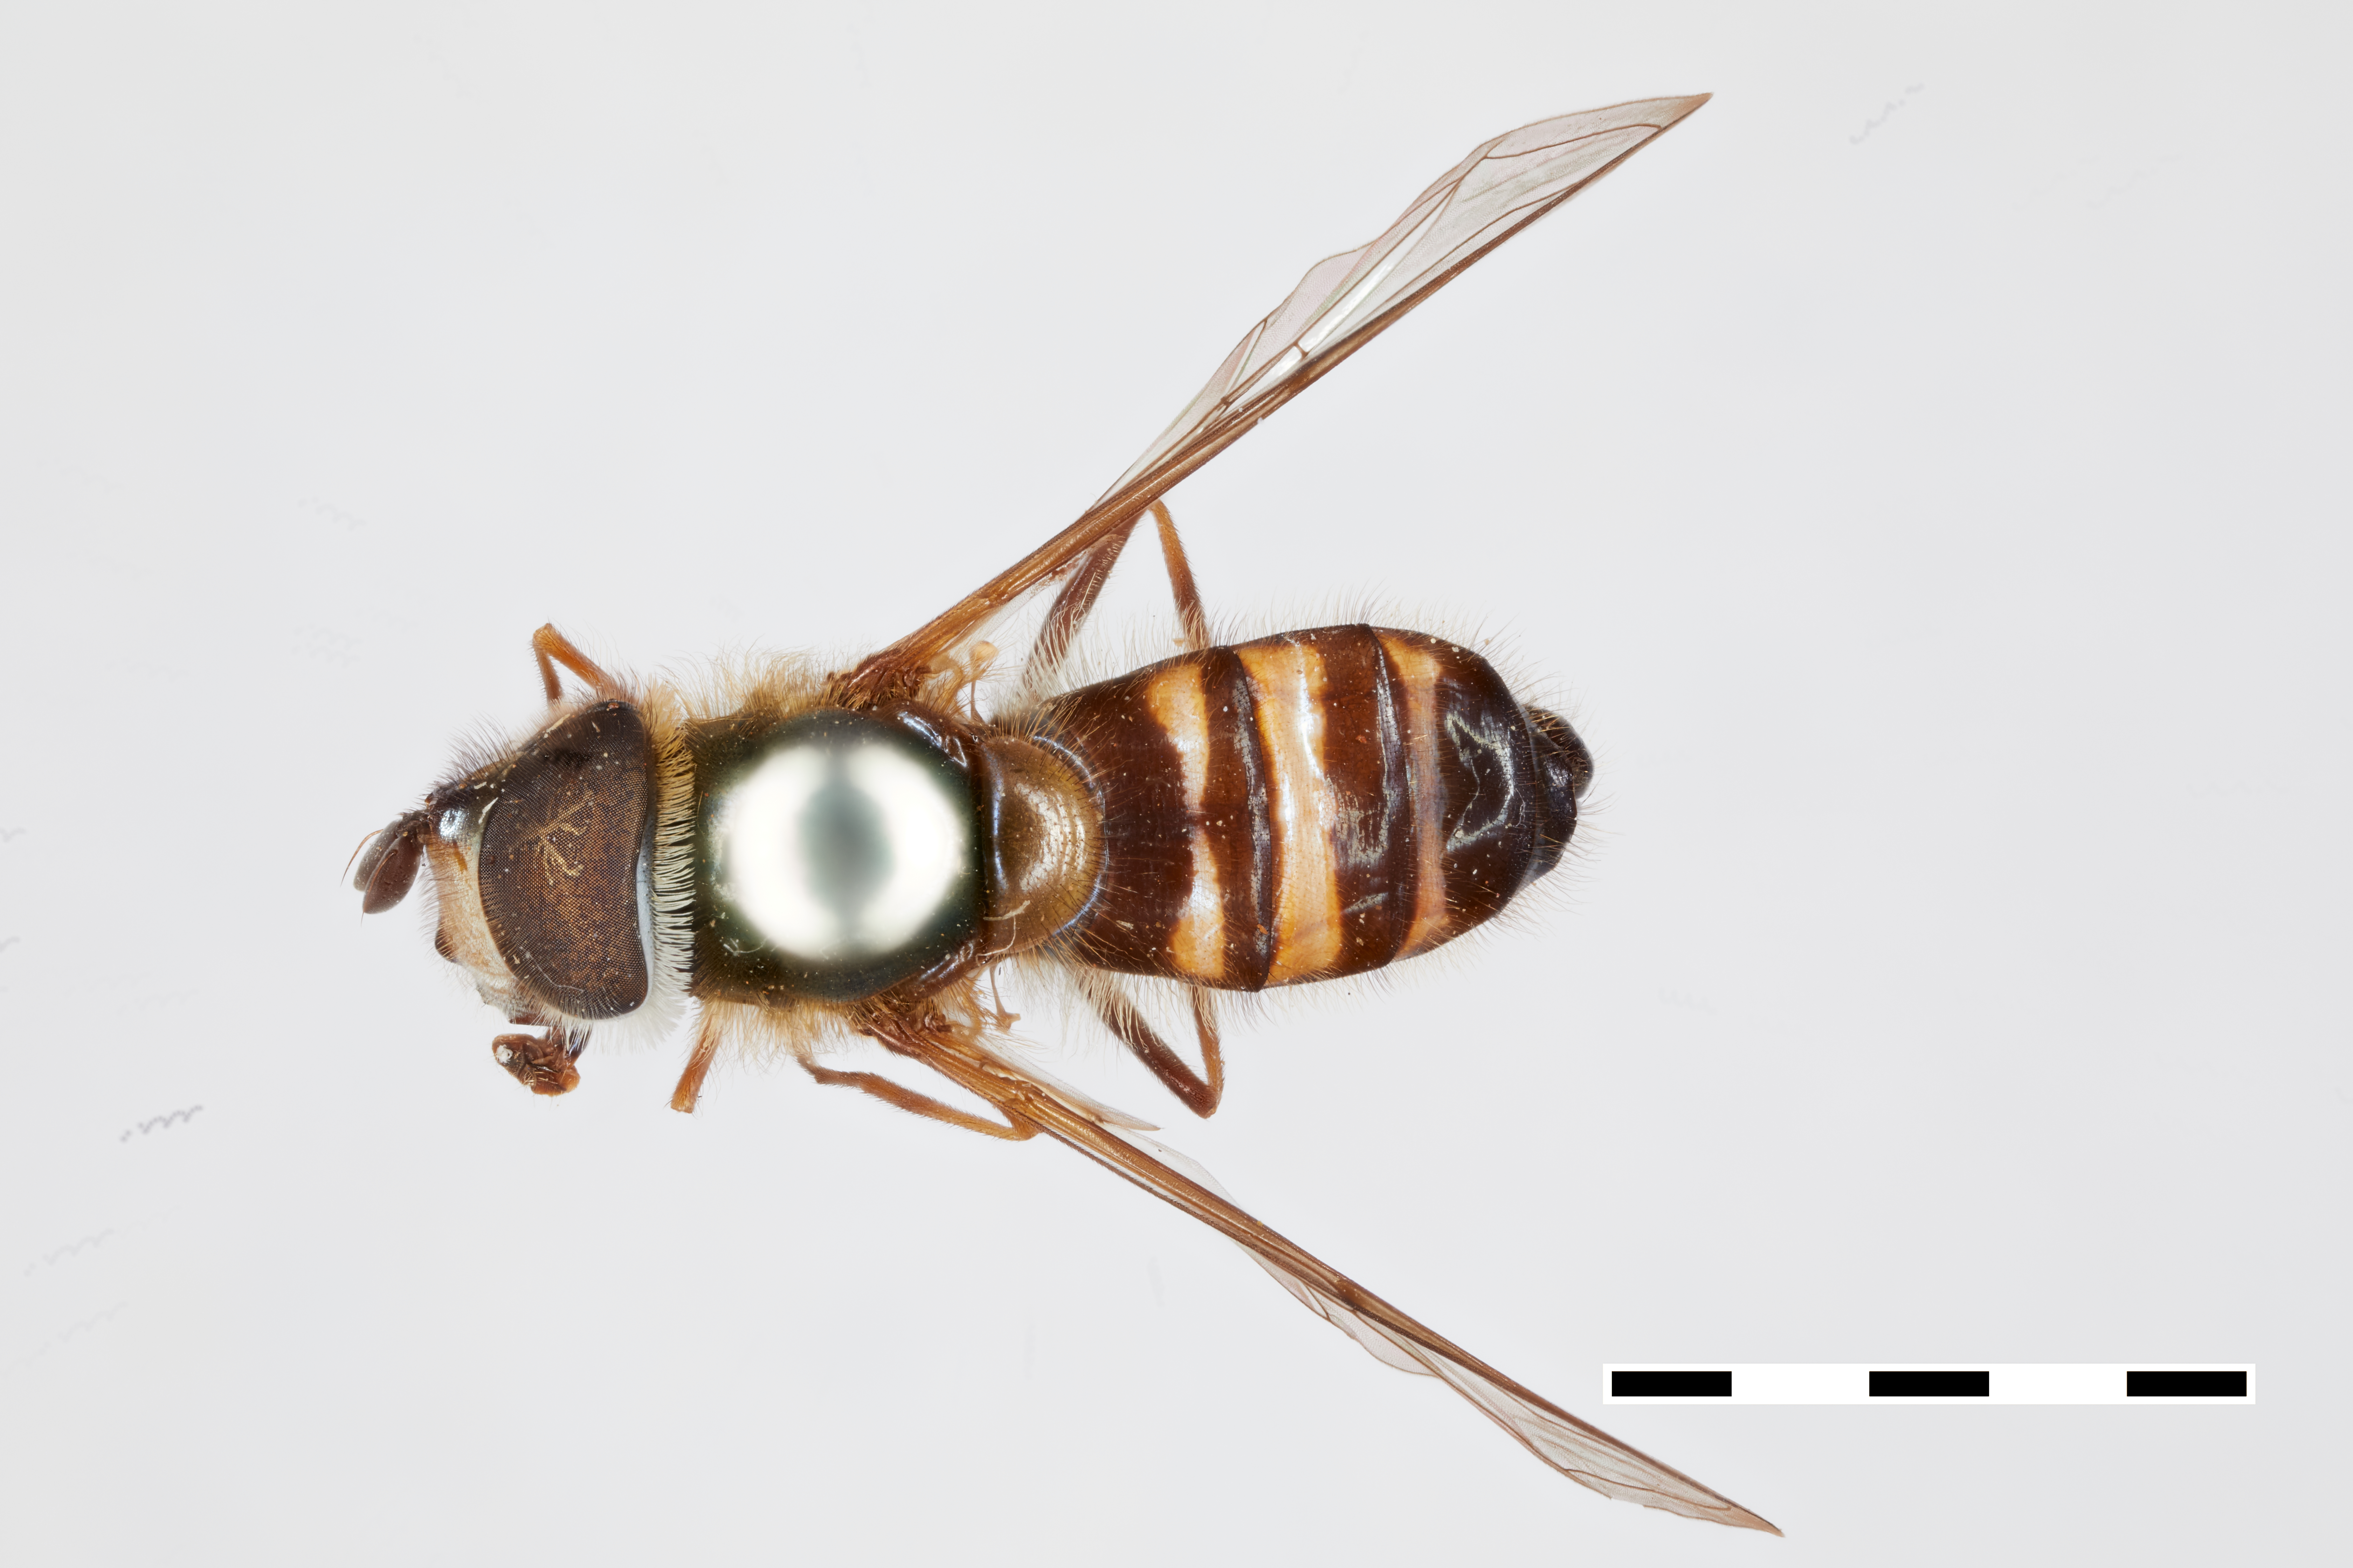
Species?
Betasyrphus linga
